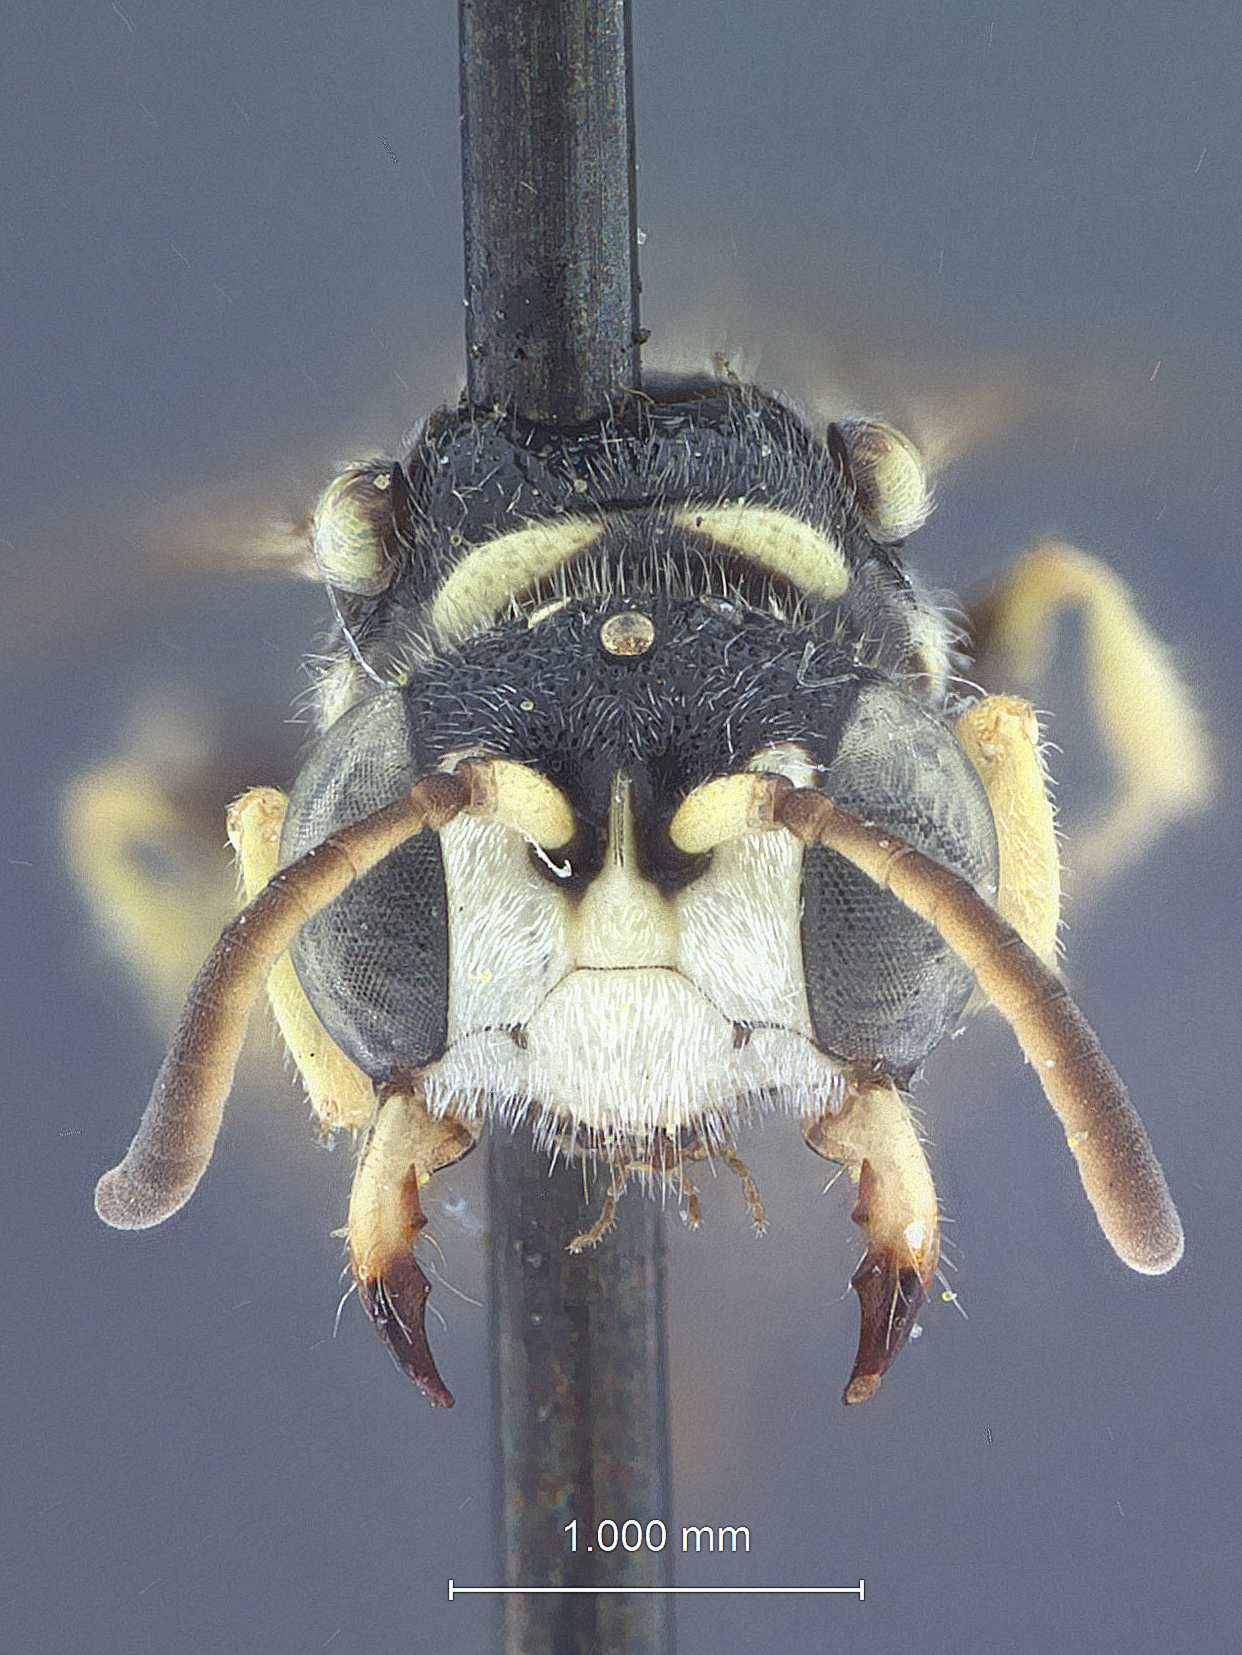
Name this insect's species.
Cerceris obregon
